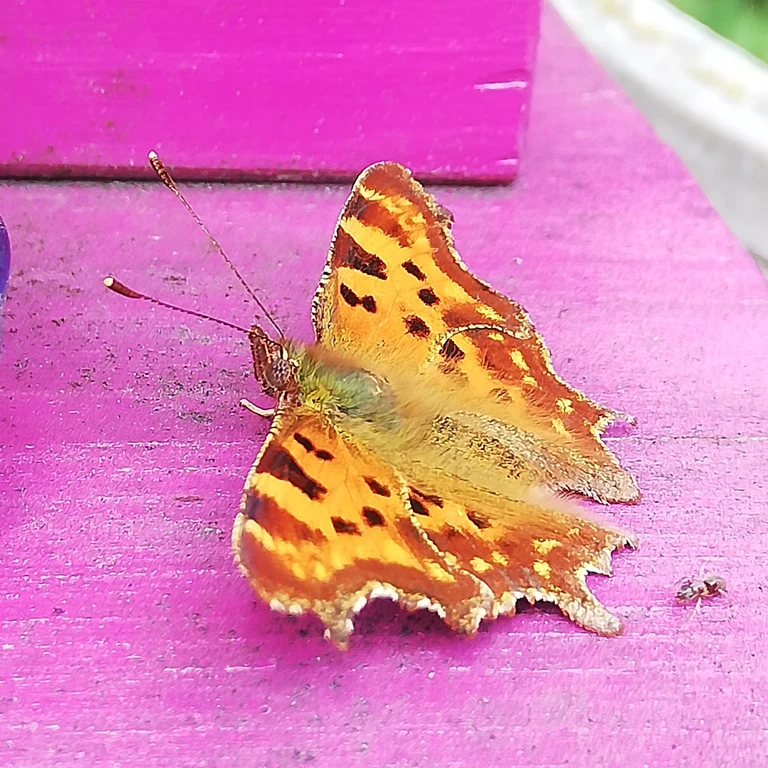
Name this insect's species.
Polygonia c-album
